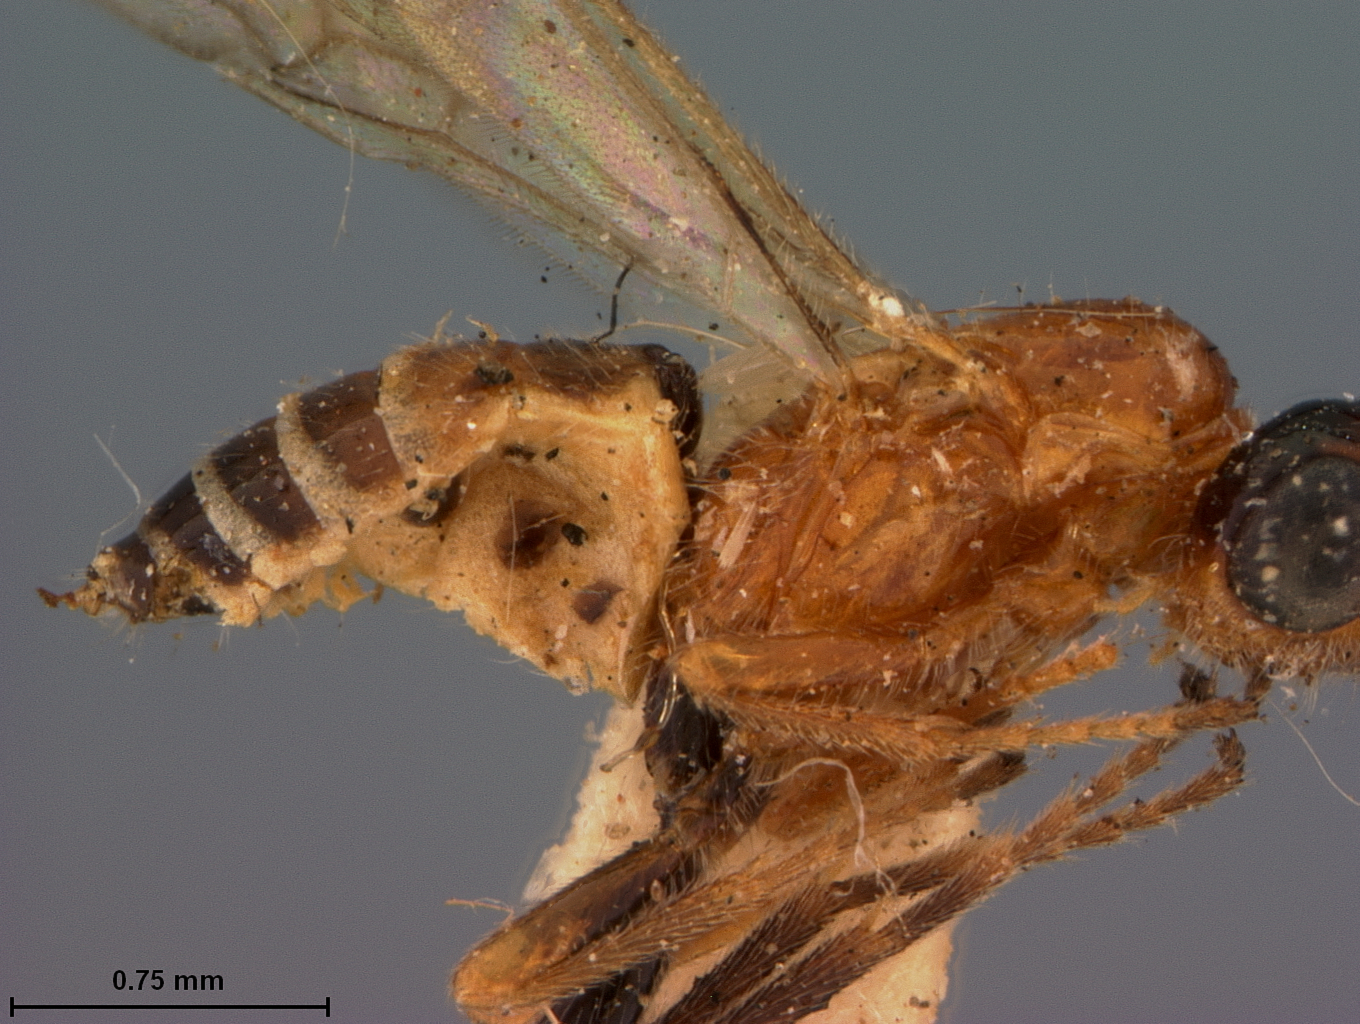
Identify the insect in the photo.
Microbracon talpocharis
